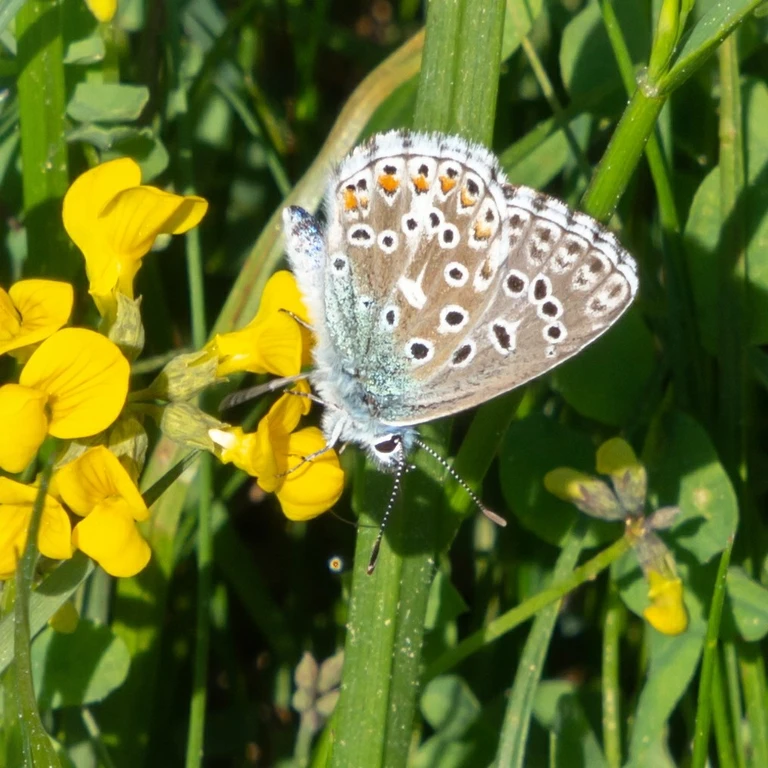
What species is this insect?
Lysandra bellargus
